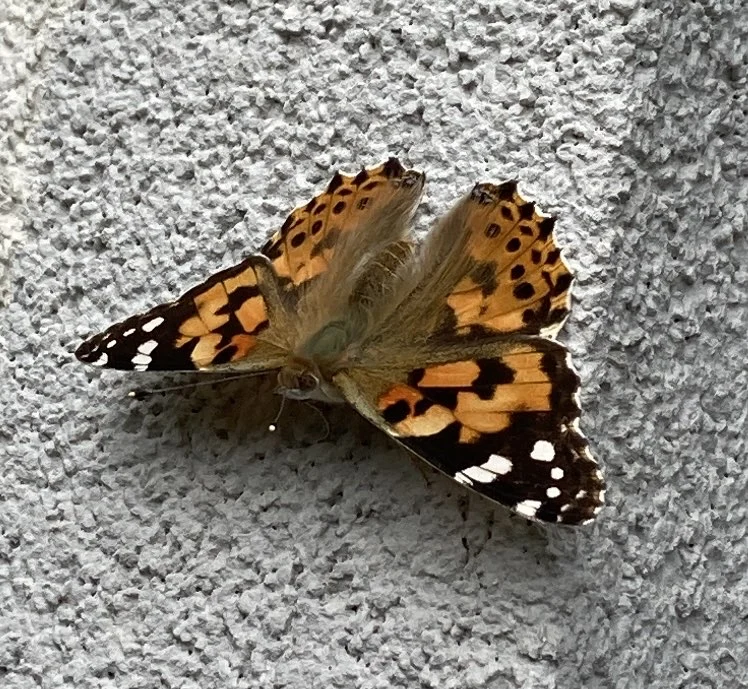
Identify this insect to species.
Vanessa cardui
